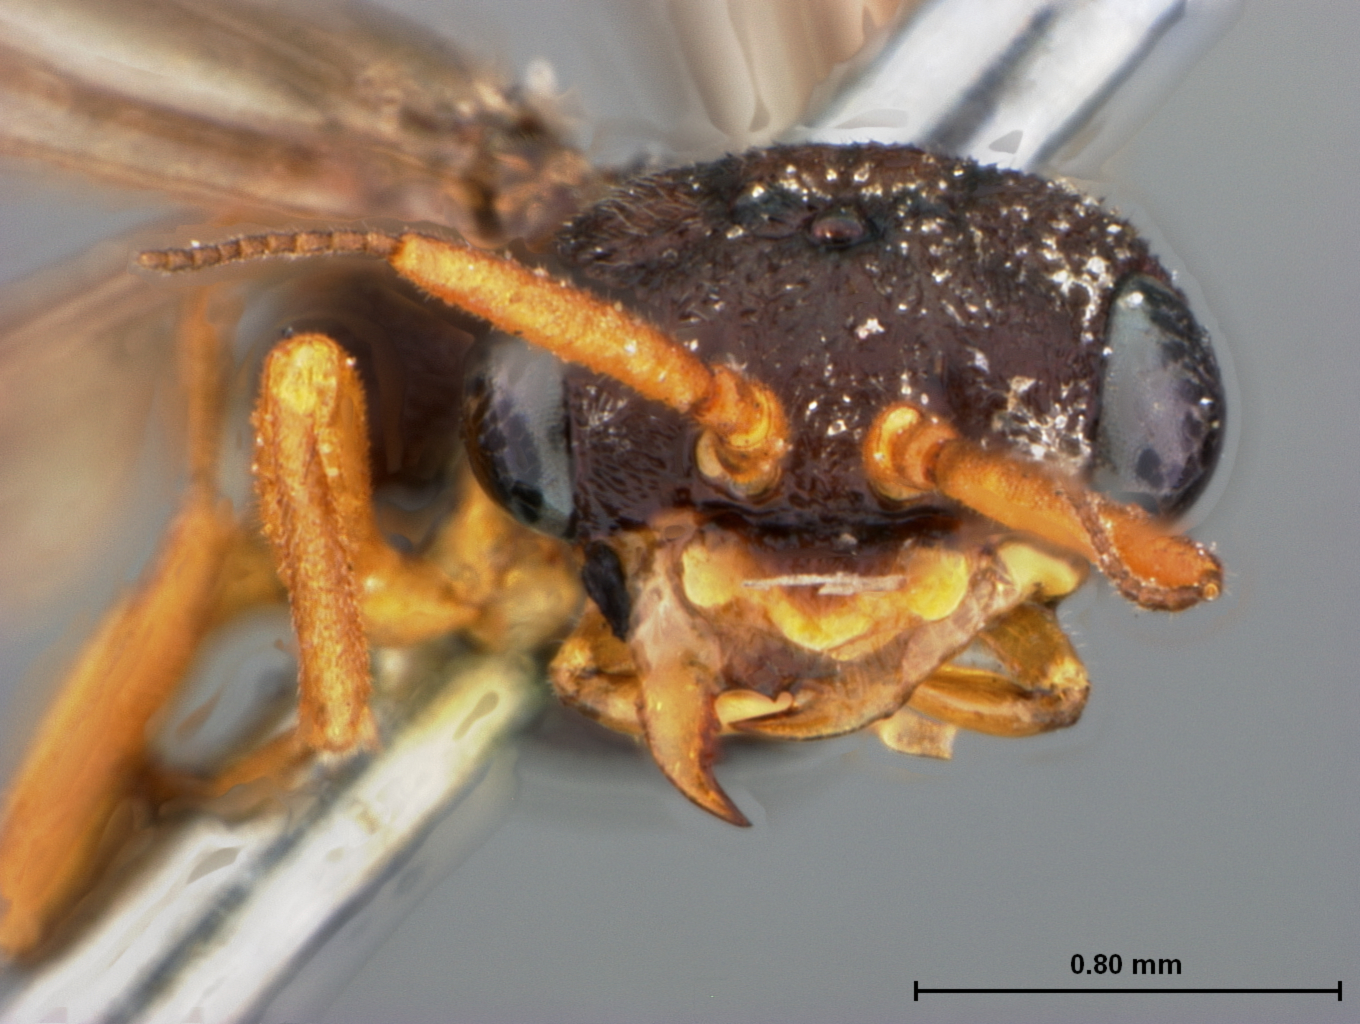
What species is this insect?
Manoxyela californica
